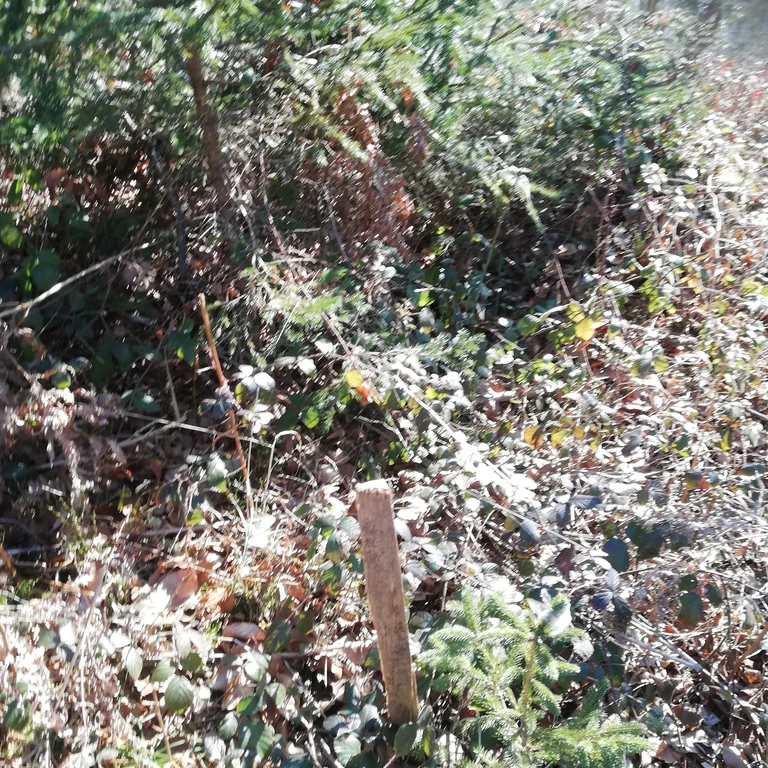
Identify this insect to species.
Gonepteryx rhamni
